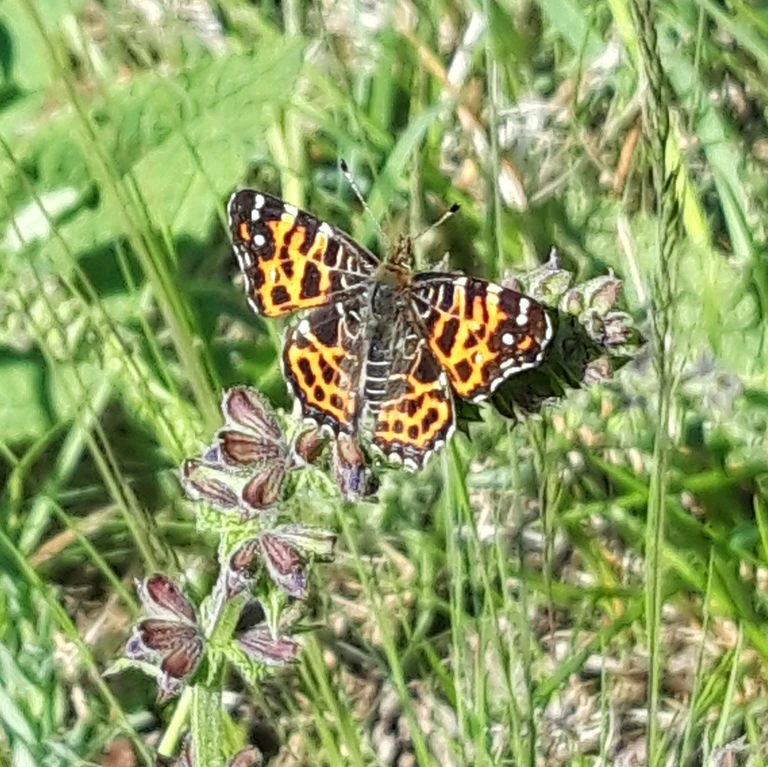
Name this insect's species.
Araschnia levana
